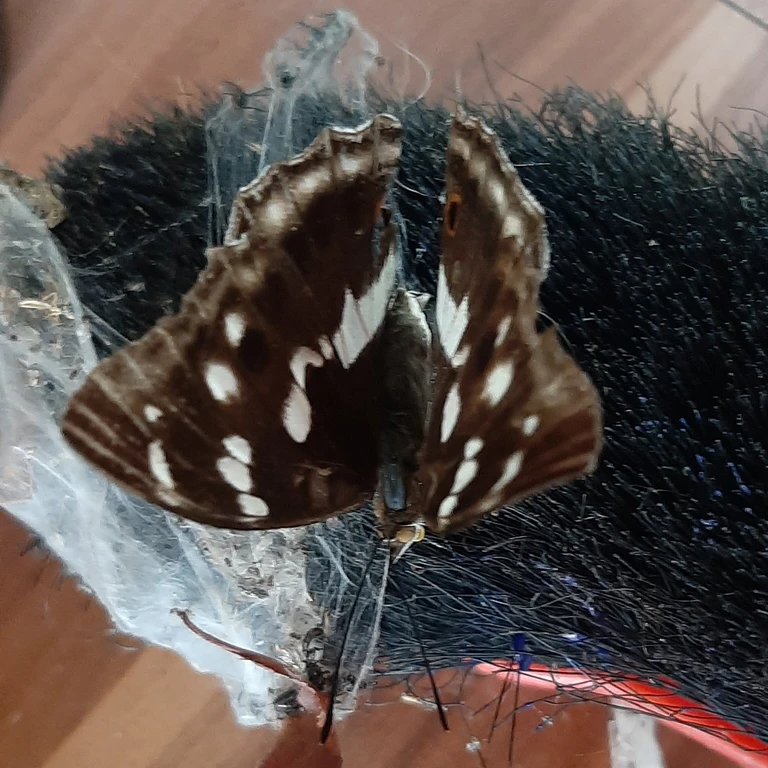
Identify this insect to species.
Apatura iris
